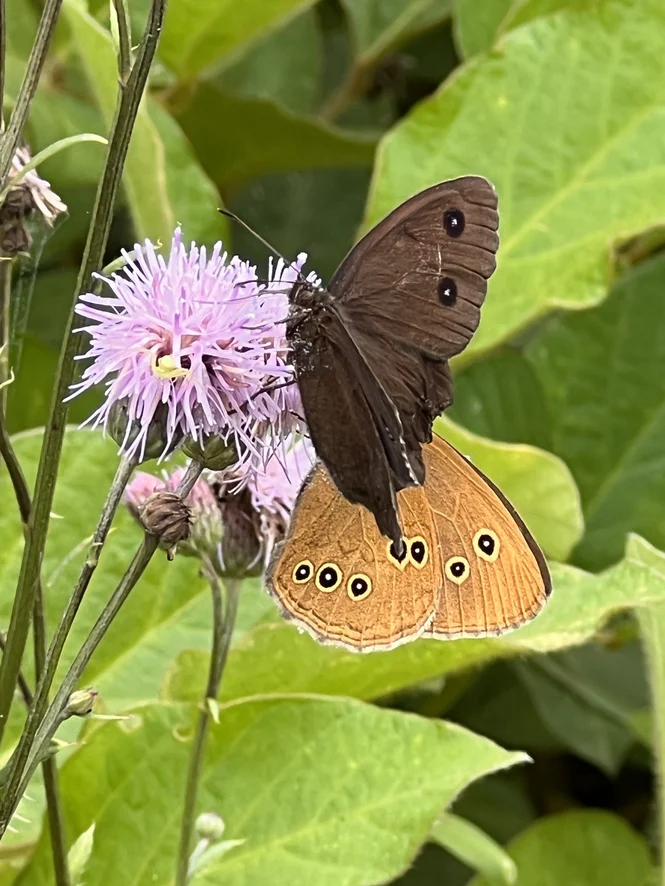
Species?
Aphantopus hyperantus
